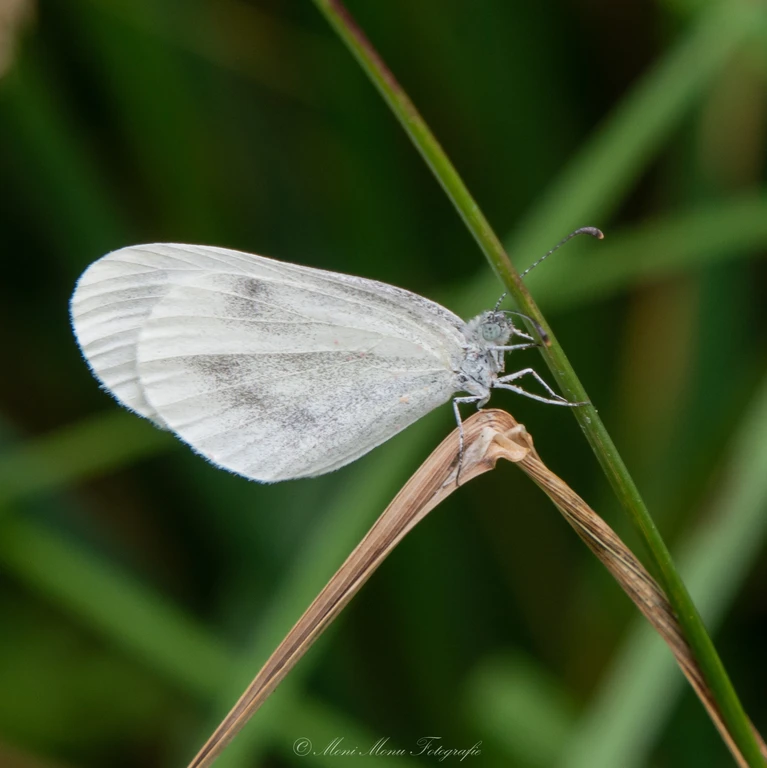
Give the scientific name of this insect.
Leptidea sinapis/juvernica
